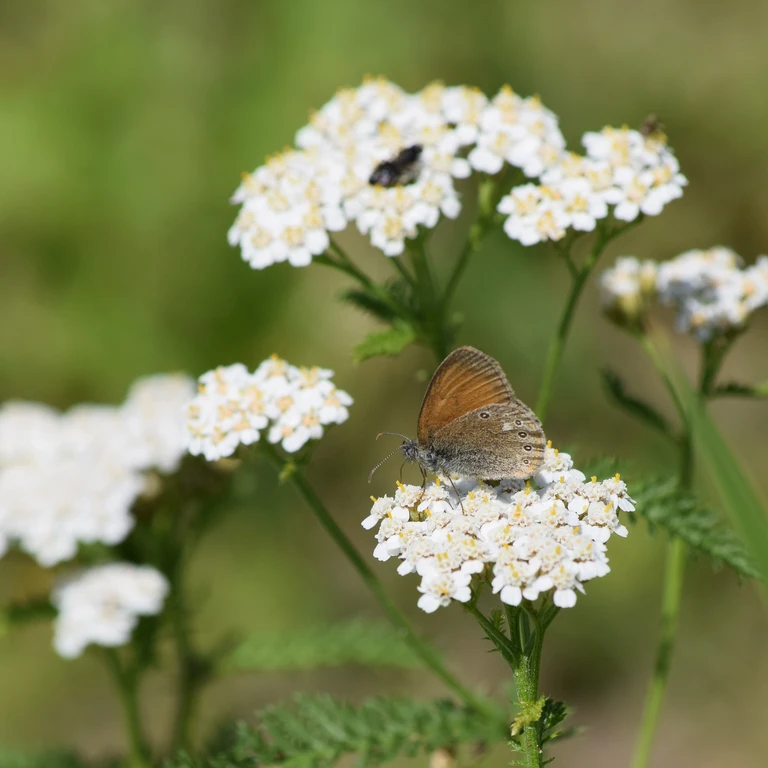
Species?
Coenonympha glycerion (also Coenonympha iphis)
